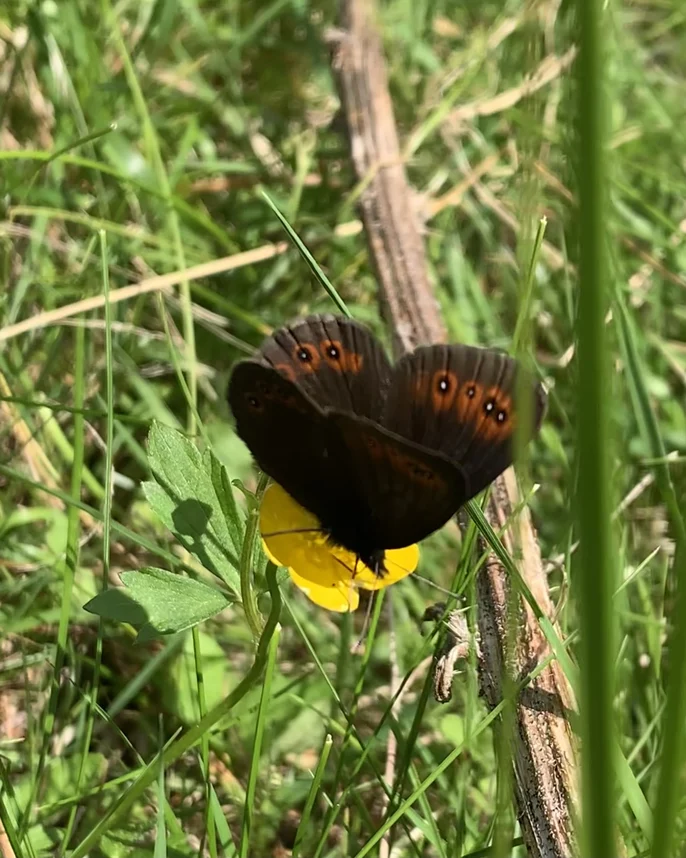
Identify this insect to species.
Erebia medusa
